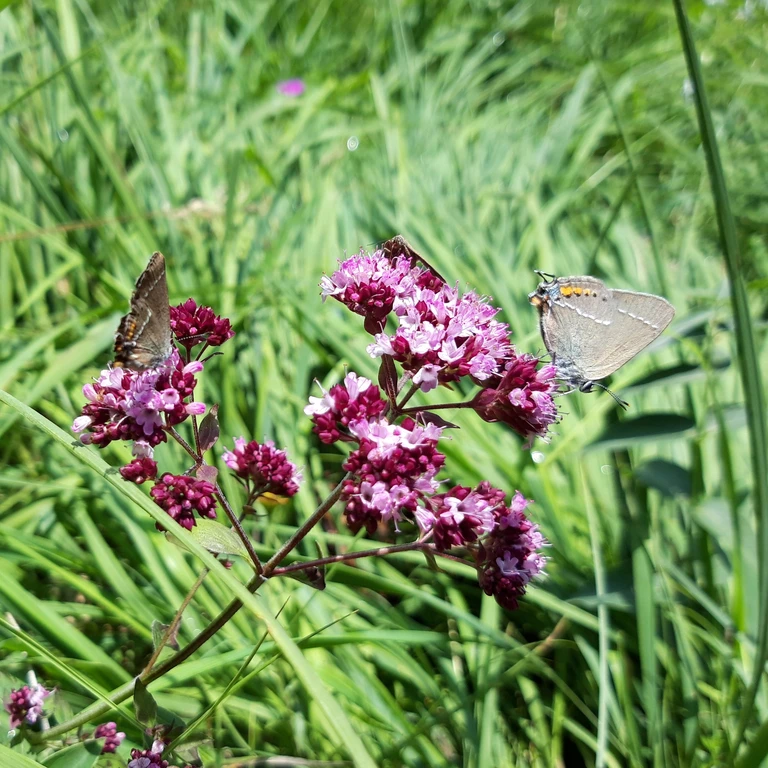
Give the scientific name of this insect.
Satyrium spini (also Tuttiola spini)
